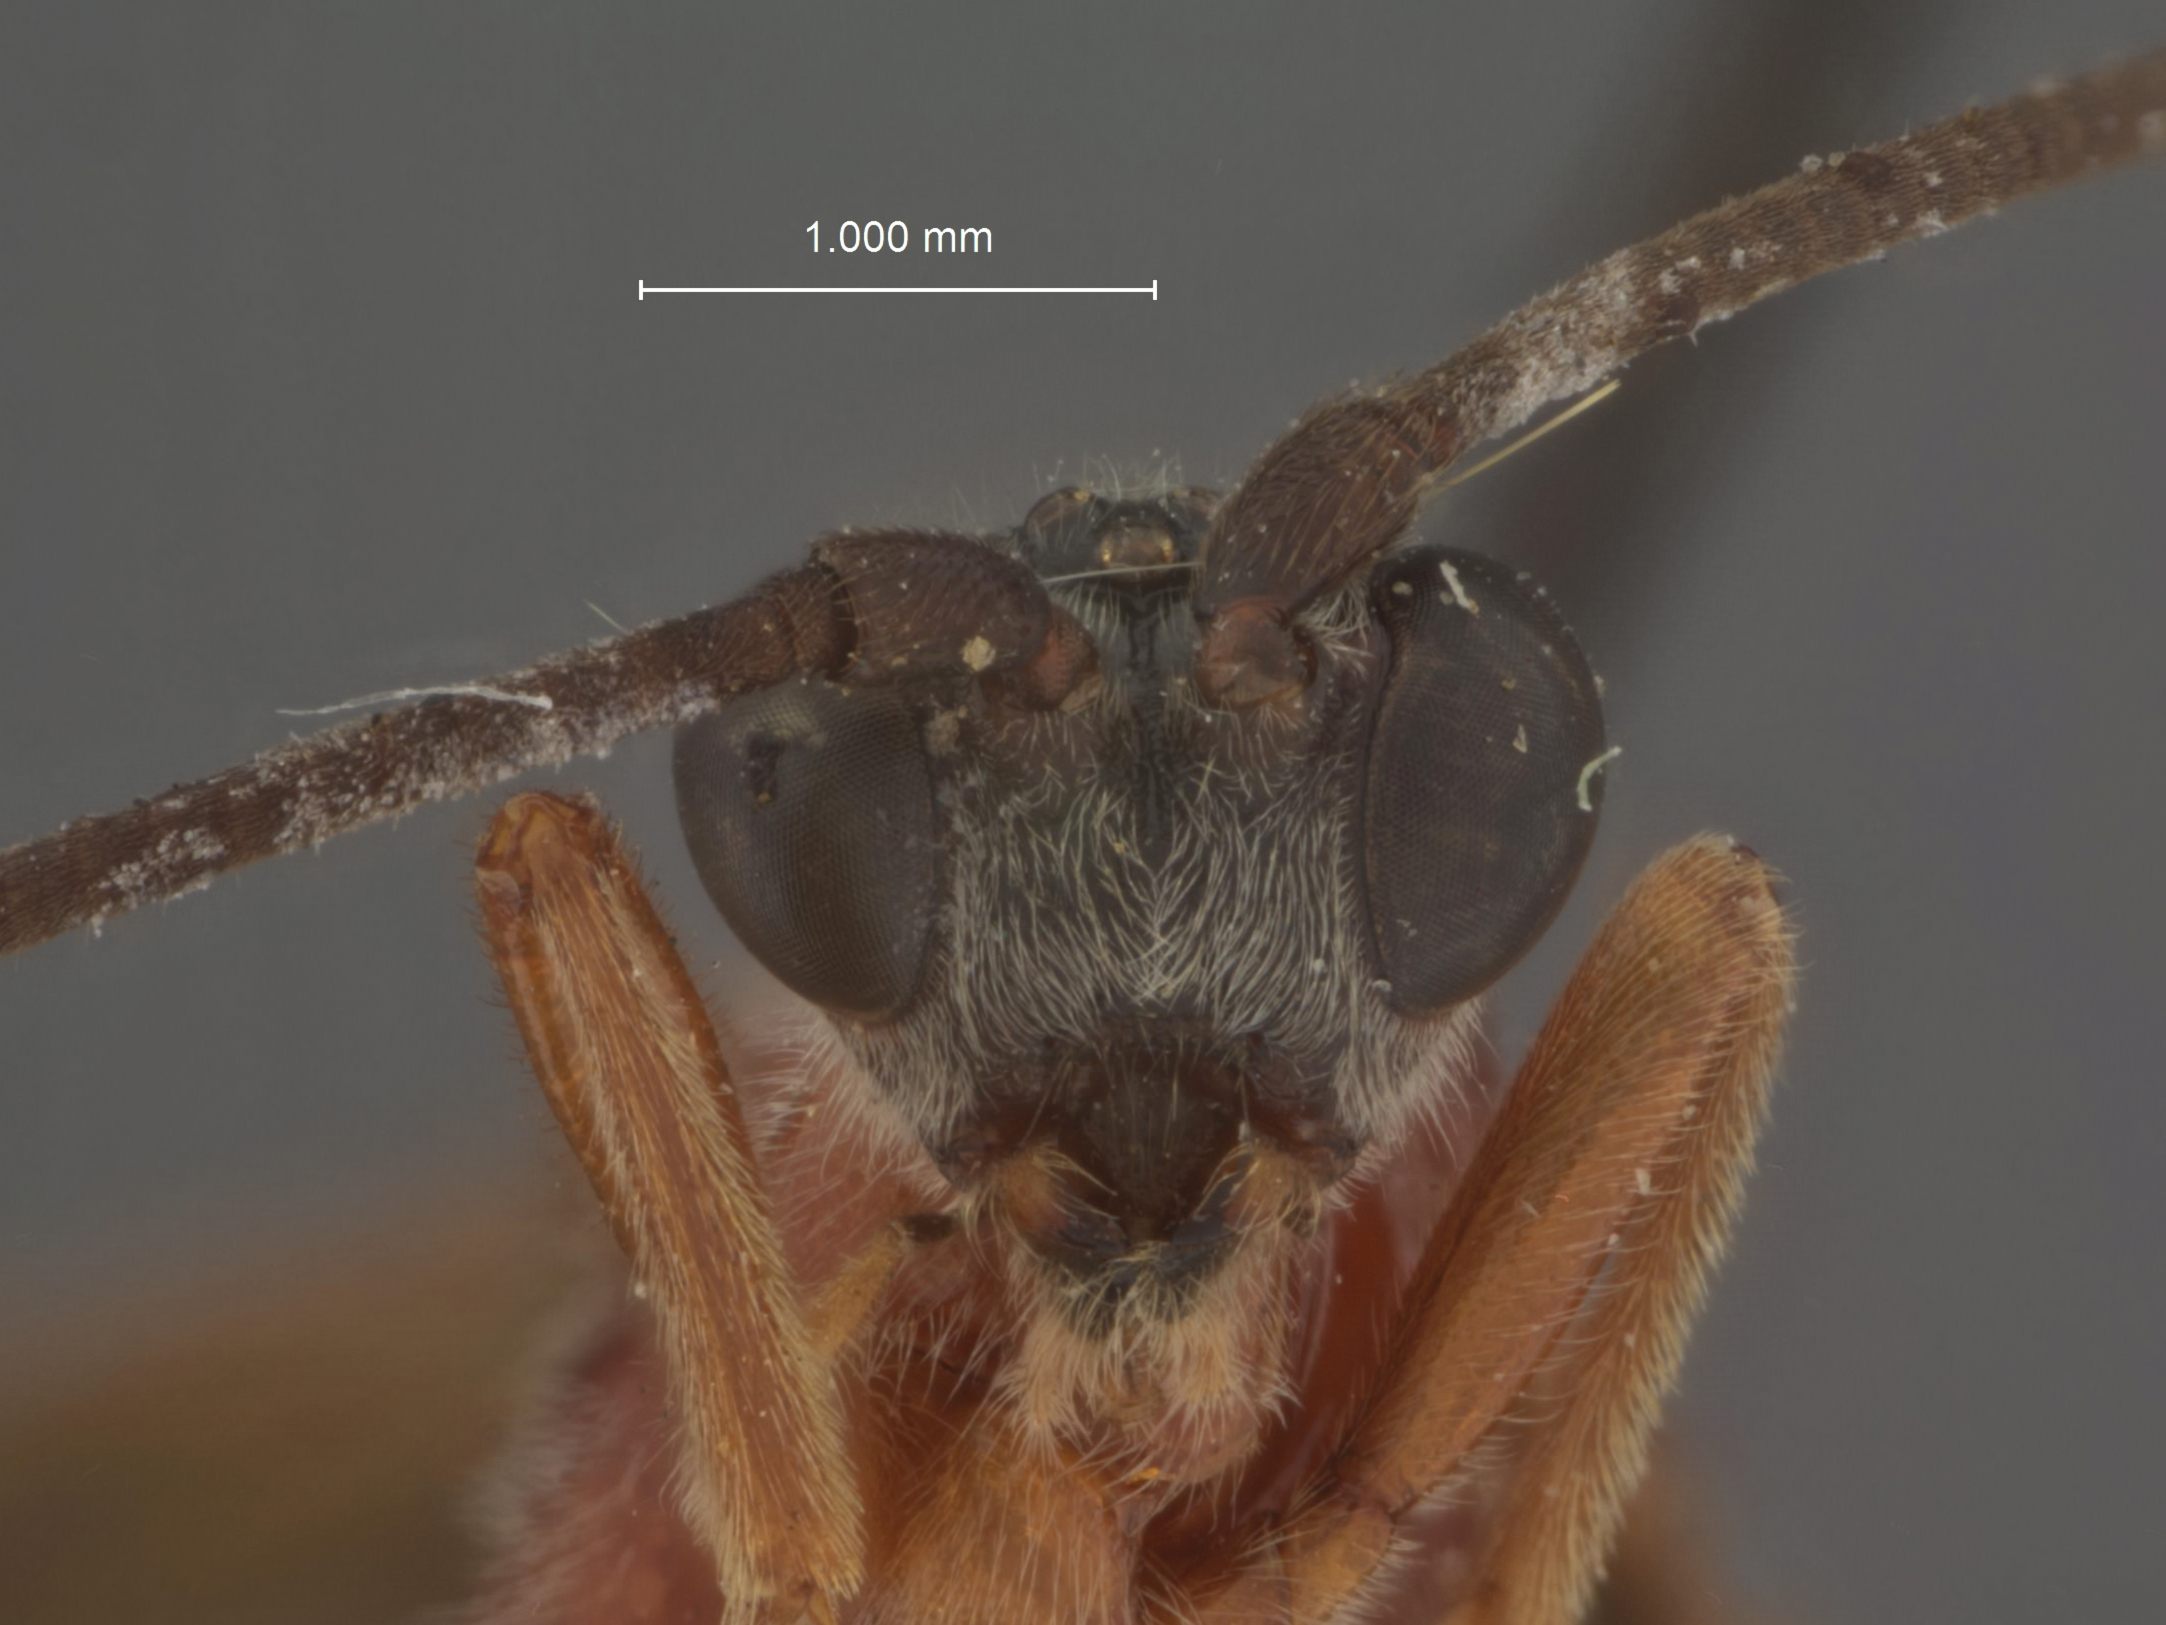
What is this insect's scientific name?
Campyloneurus busckii
